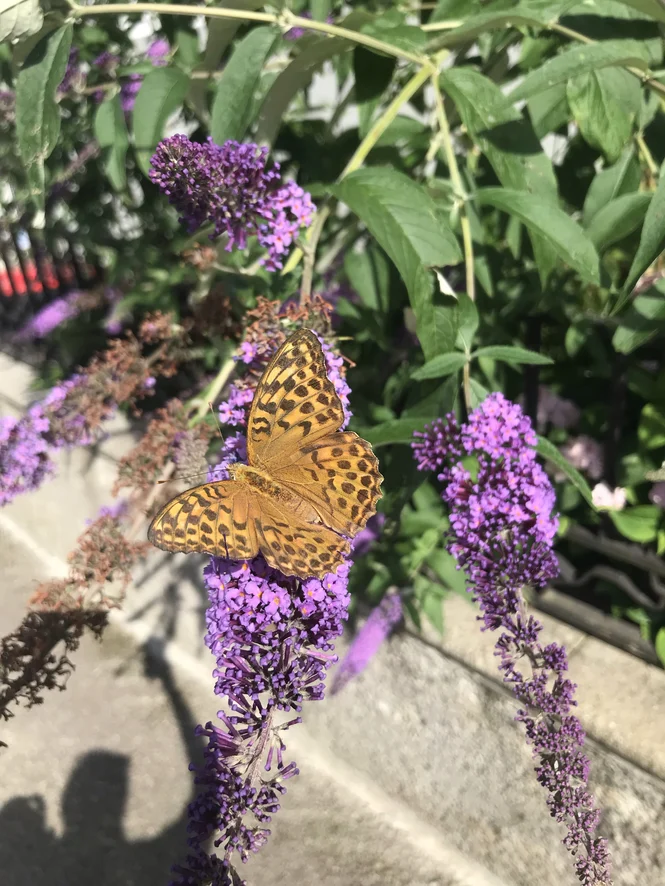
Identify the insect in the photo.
Argynnis paphia
